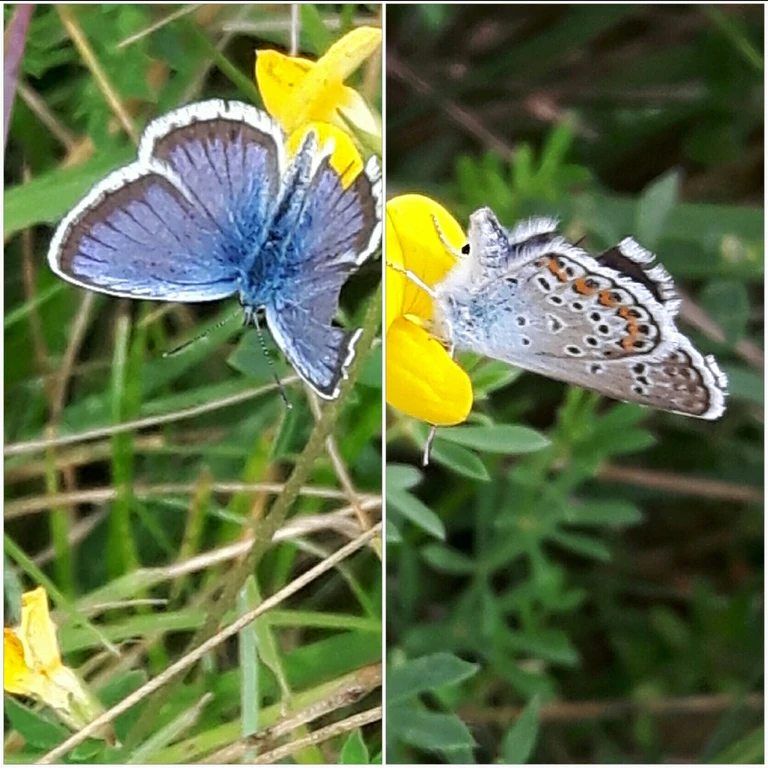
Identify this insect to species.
Plebejus argus
